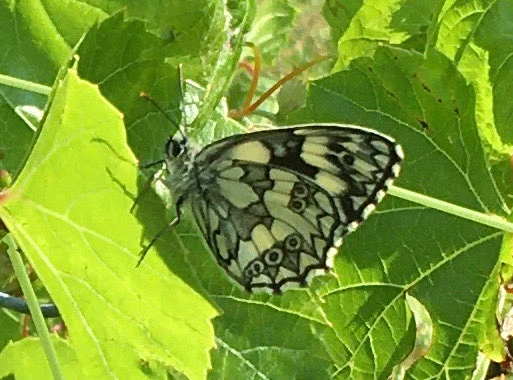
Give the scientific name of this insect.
Melanargia galathea
